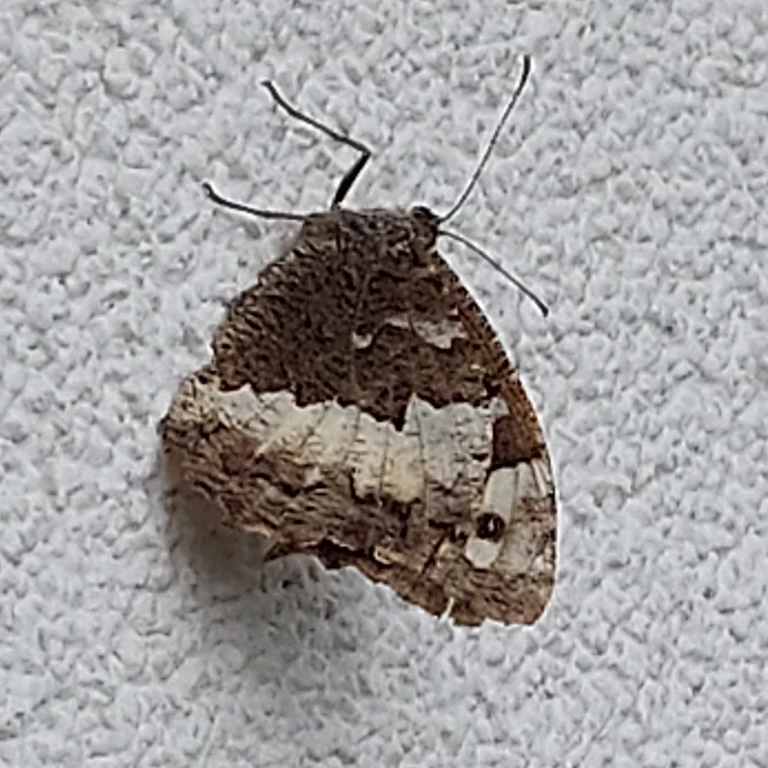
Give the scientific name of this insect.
Brintesia circe
